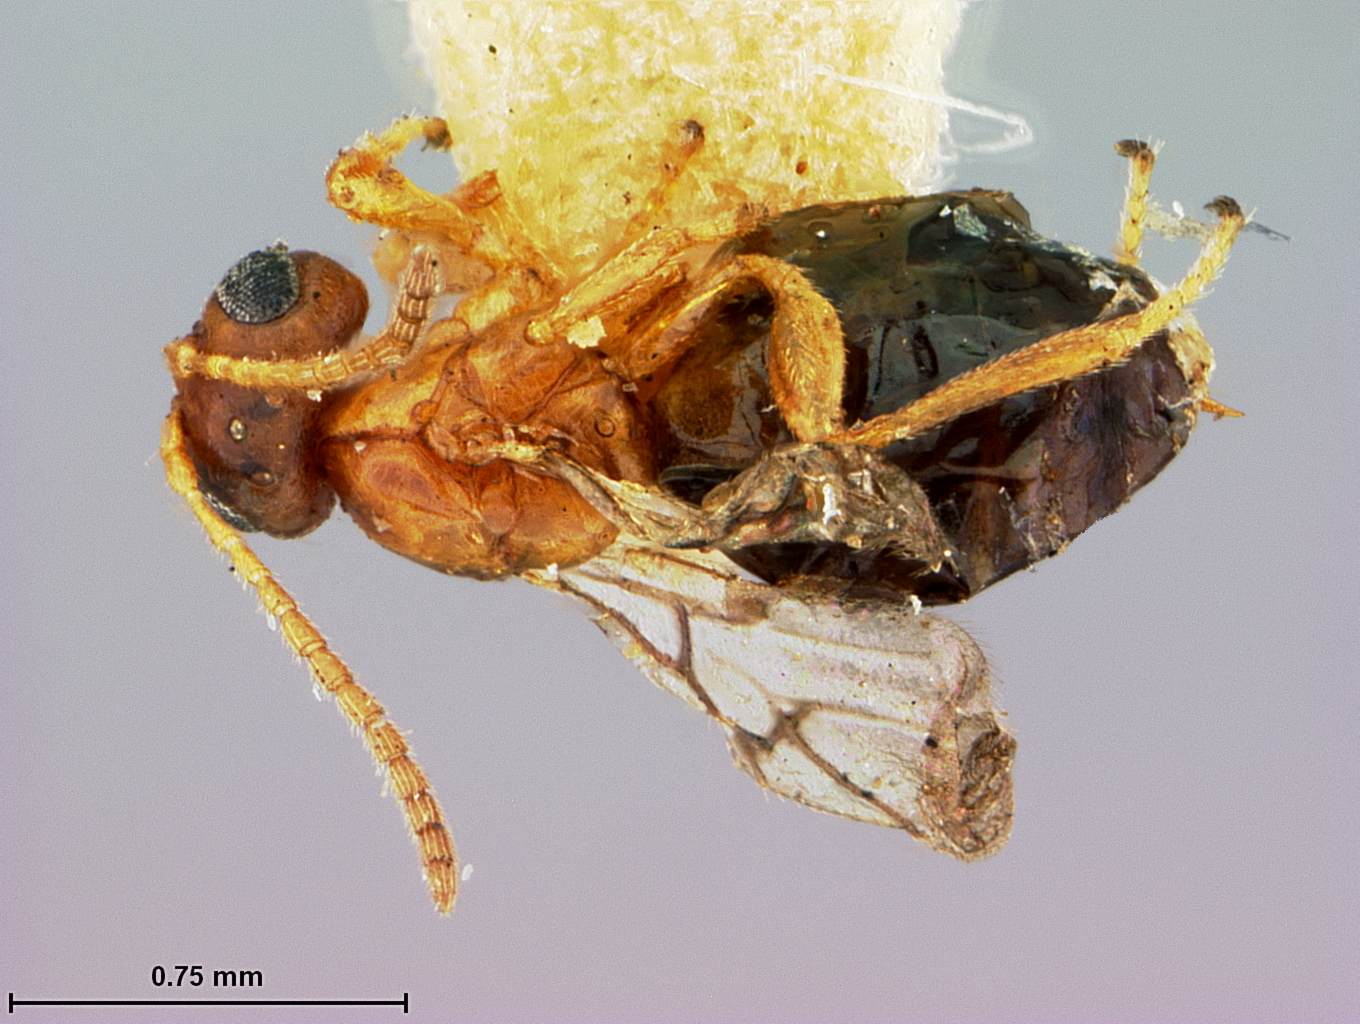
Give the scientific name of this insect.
Xystoteras contorta
